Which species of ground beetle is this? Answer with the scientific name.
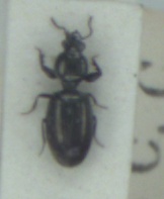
Dyschirius tristis
